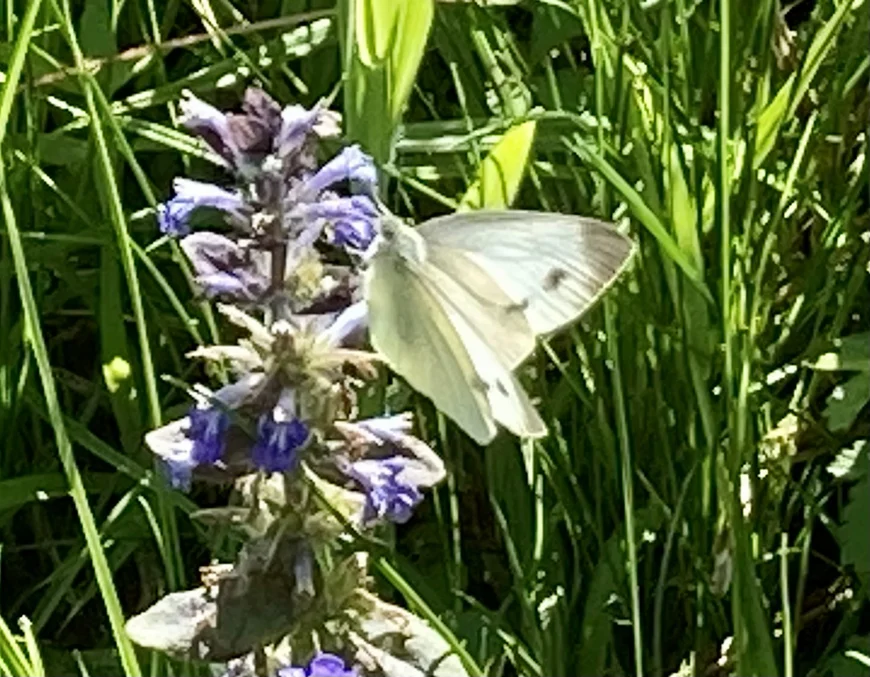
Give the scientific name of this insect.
Pieris mannii
